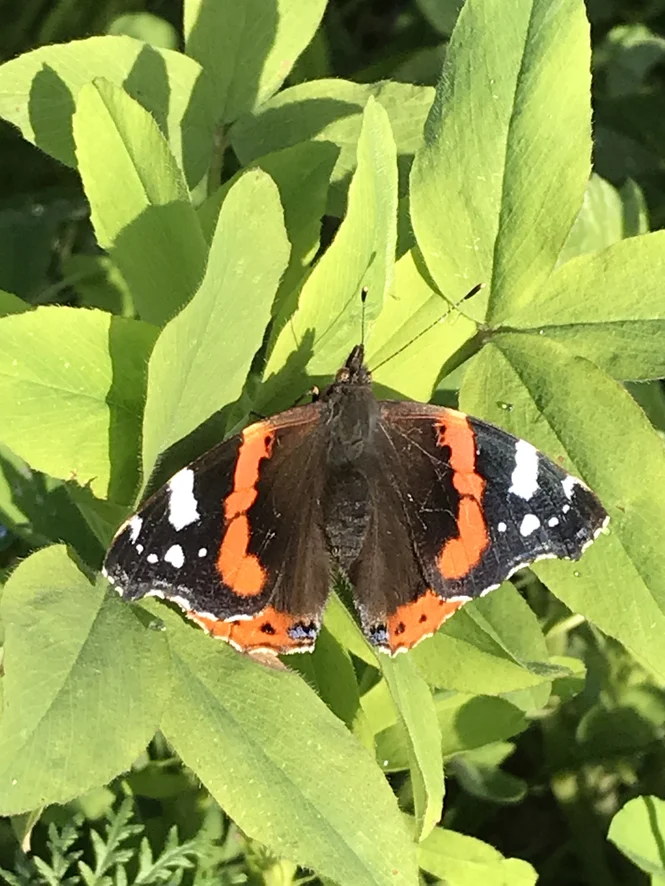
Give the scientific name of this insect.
Vanessa atalanta
